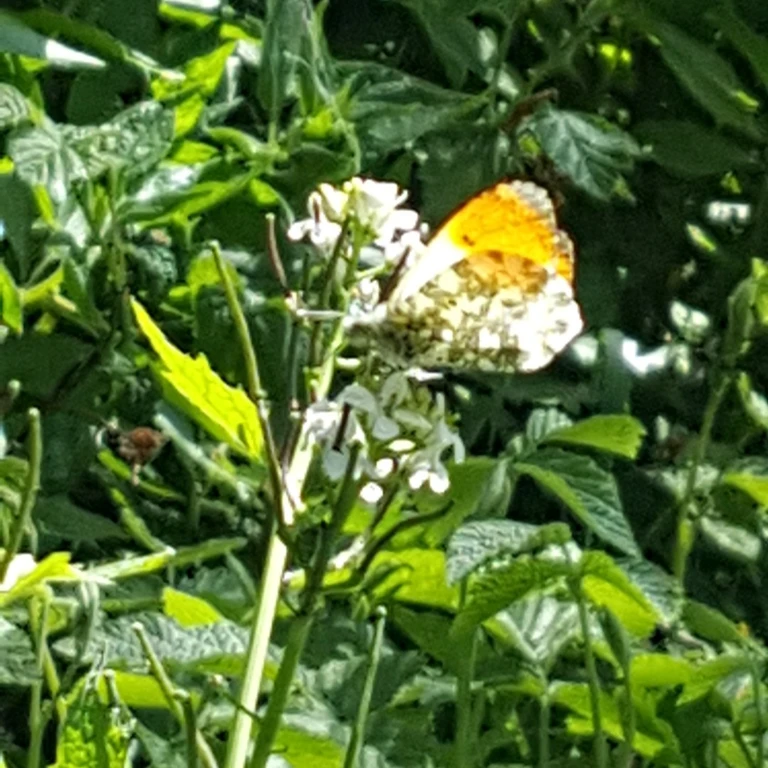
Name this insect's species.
Anthocharis cardamines
